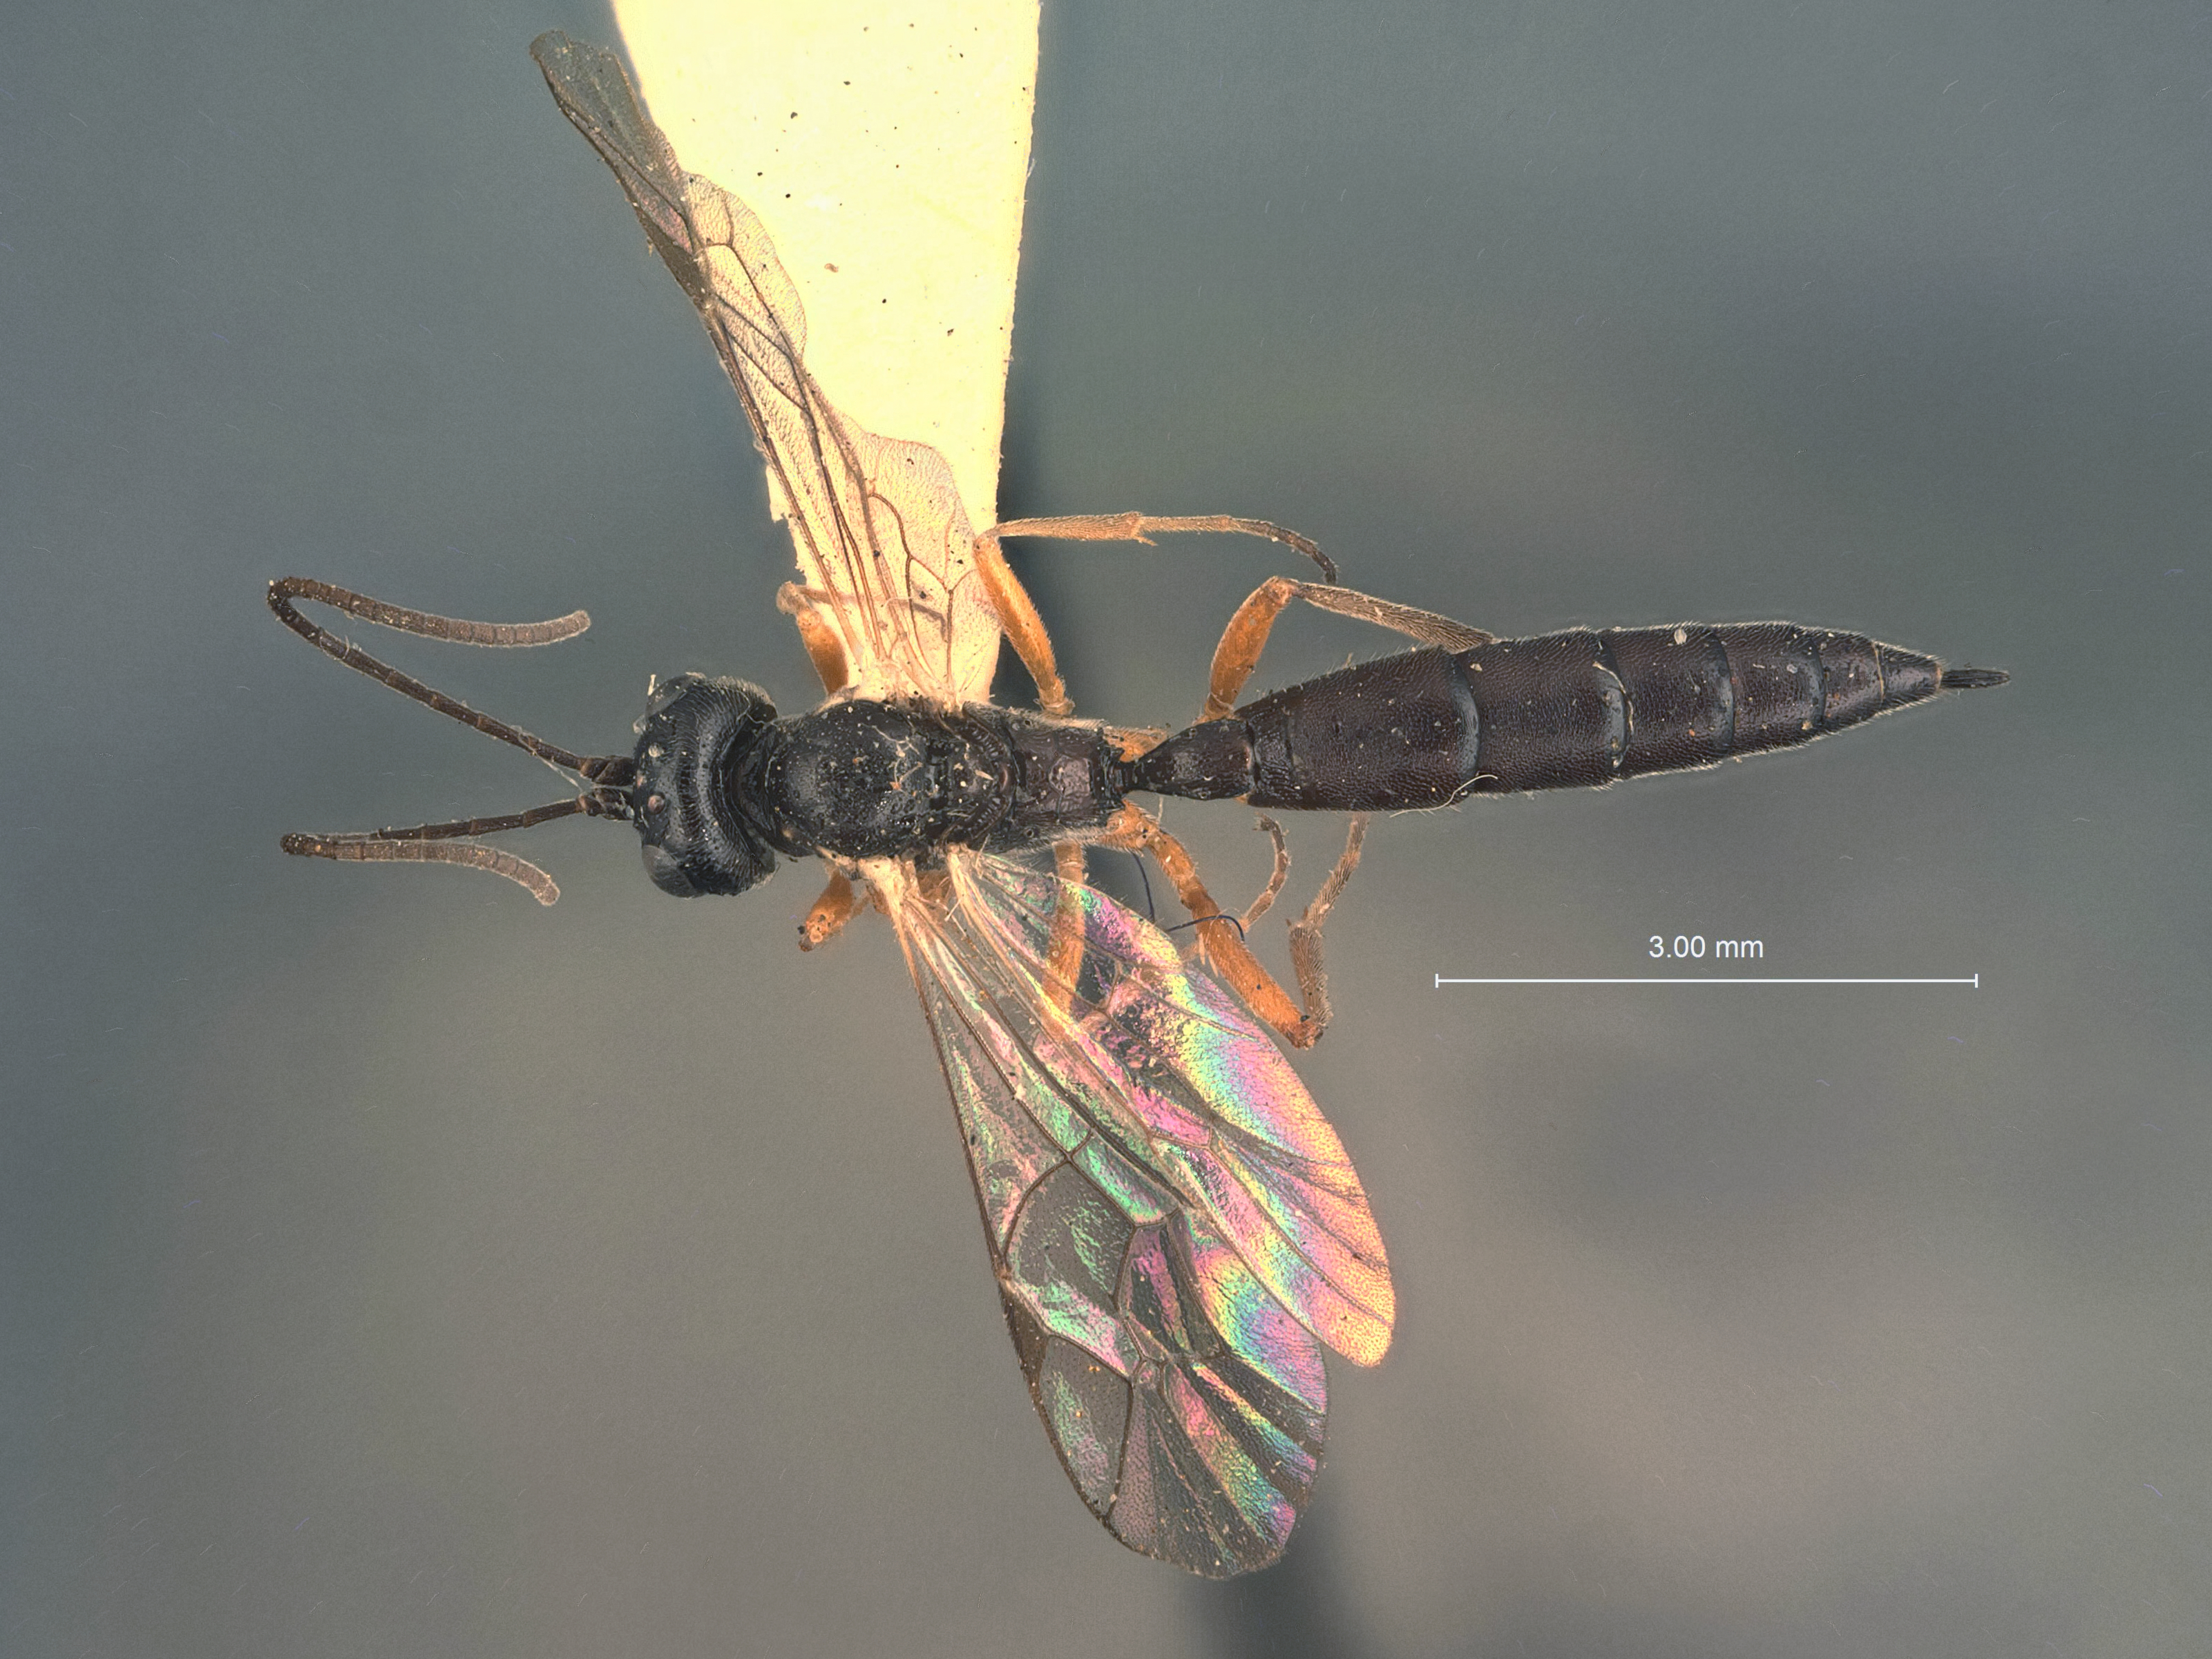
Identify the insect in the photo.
Ischnopsidea alberta
